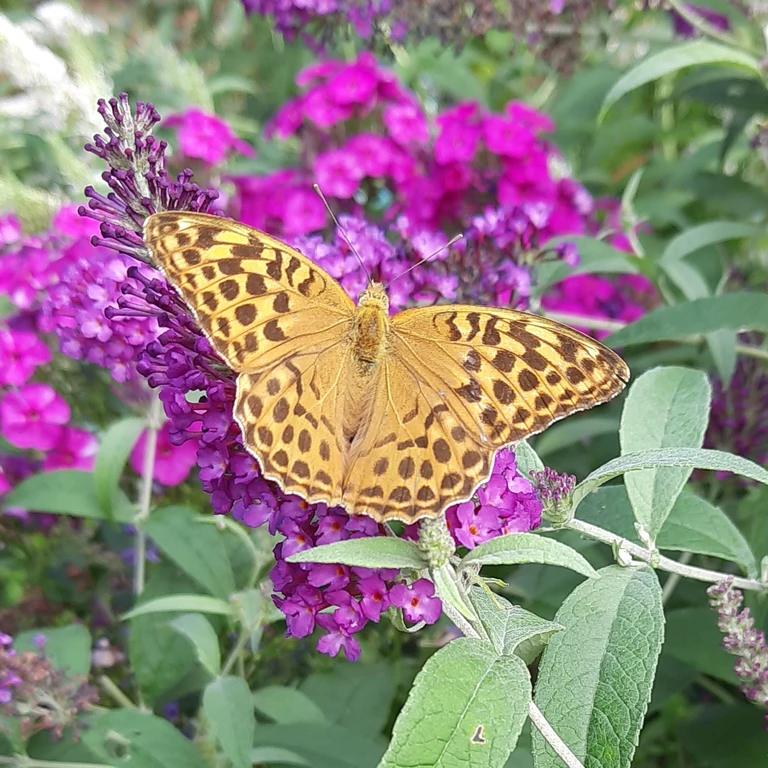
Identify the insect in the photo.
Argynnis paphia
